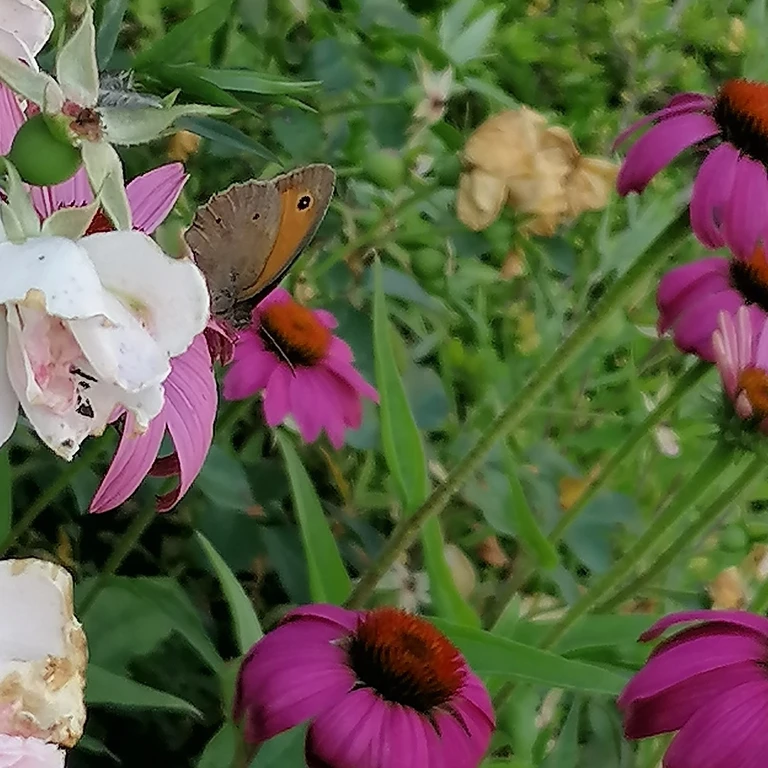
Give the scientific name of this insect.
Maniola jurtina
